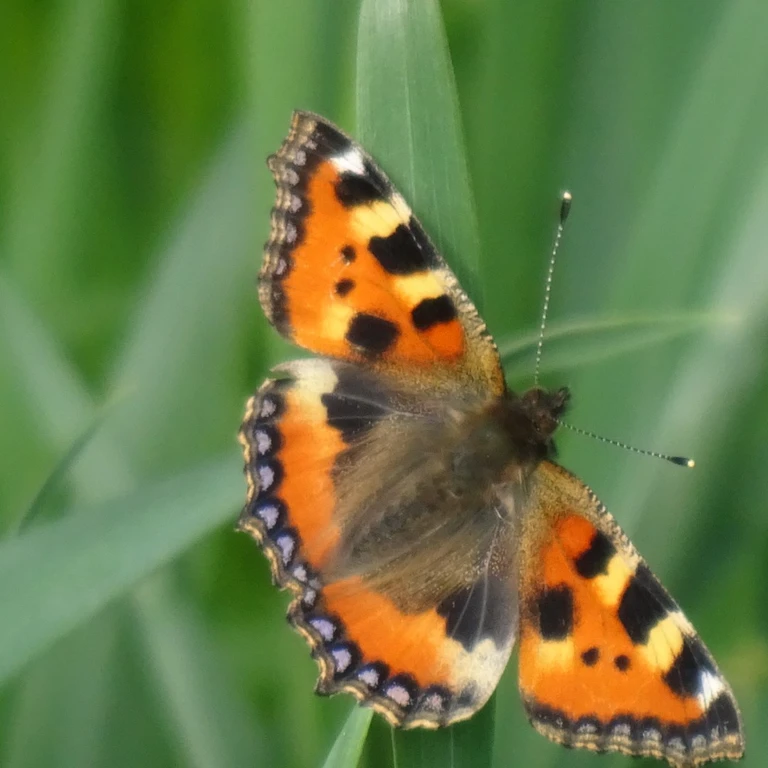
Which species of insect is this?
Aglais urticae
